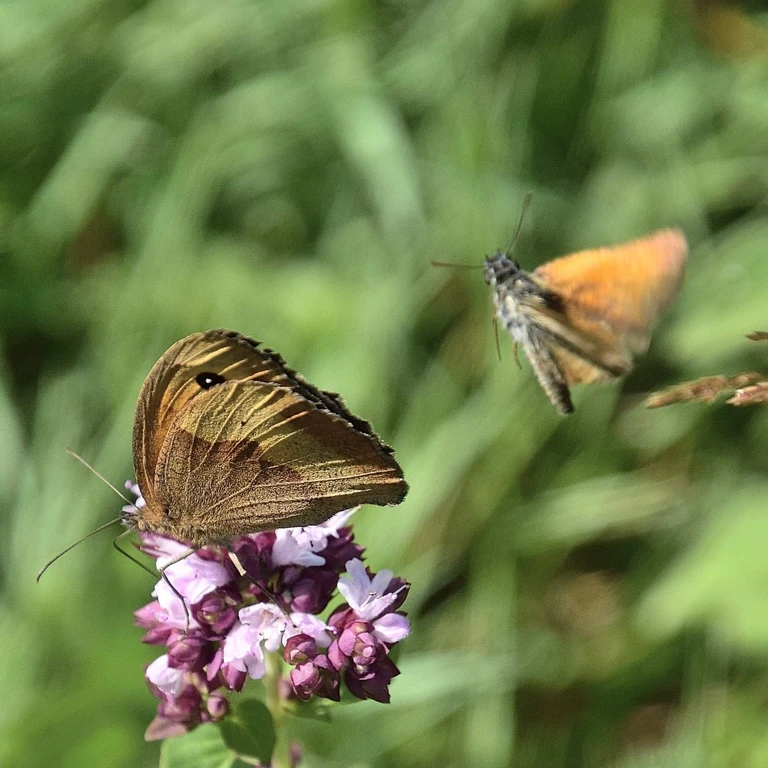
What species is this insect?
Maniola jurtina
